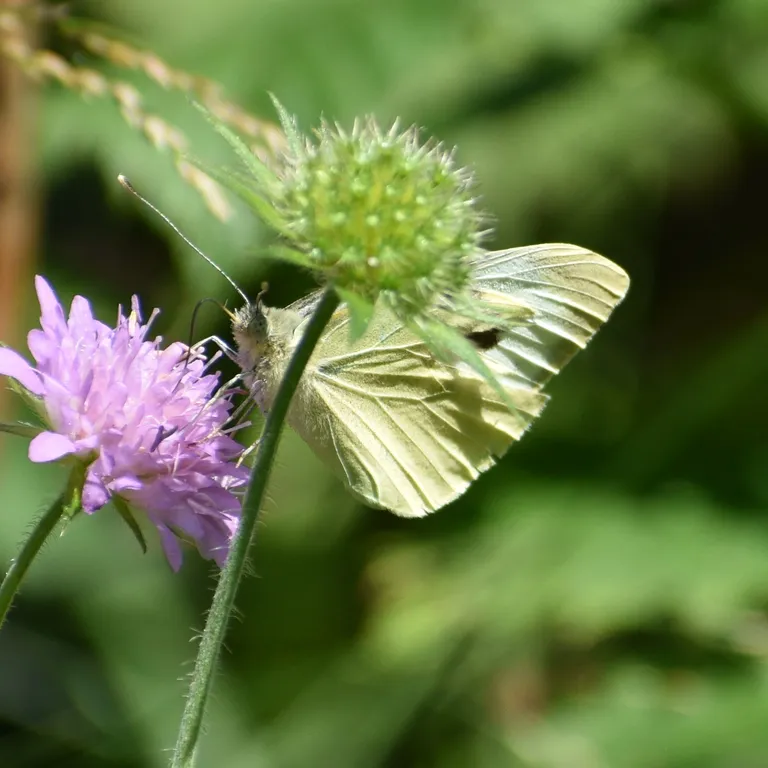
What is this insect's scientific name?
Pieris brassicae
